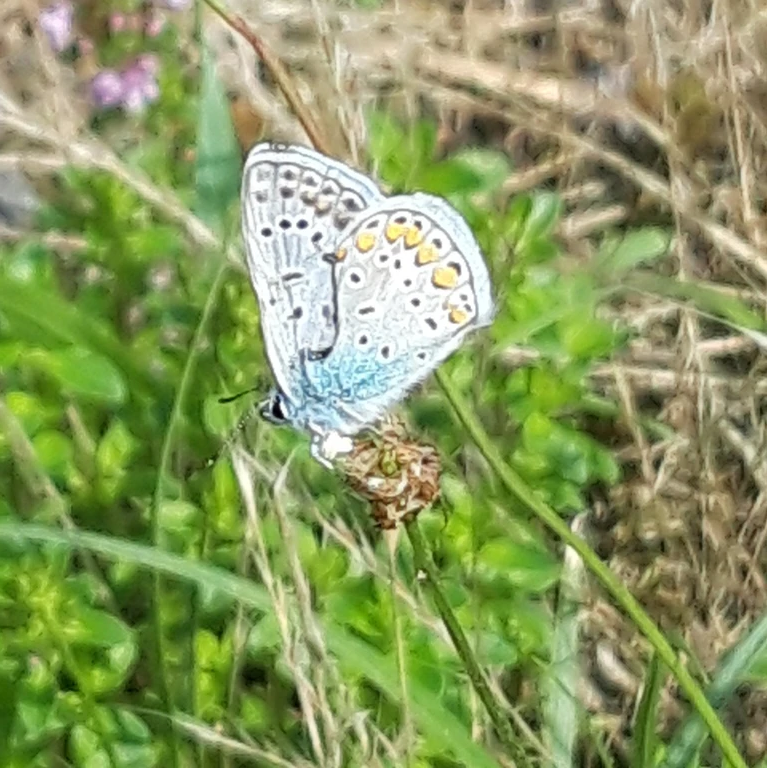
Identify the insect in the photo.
Polyommatus icarus
